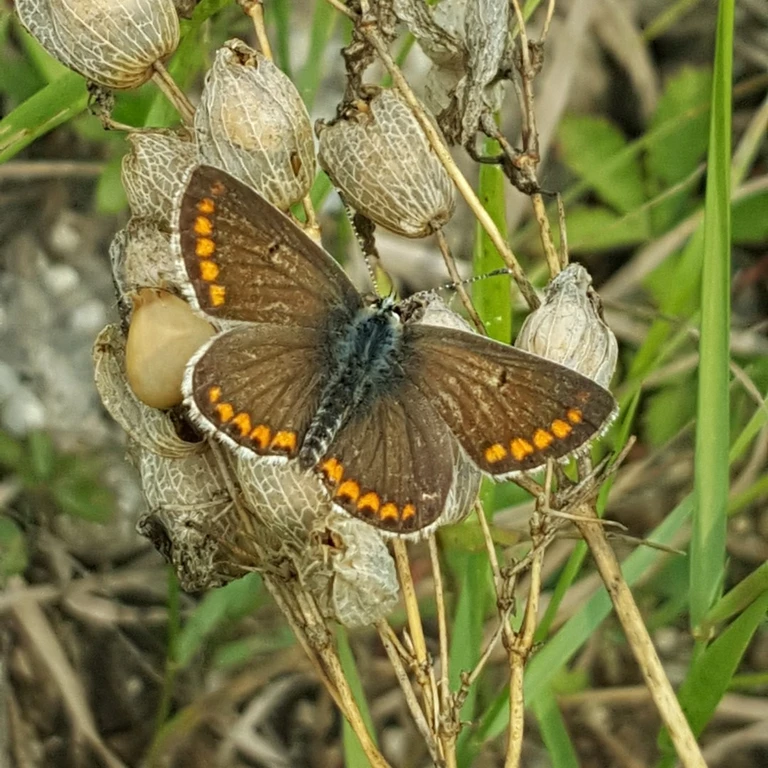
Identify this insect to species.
Aricia agestis/artaxerxes
